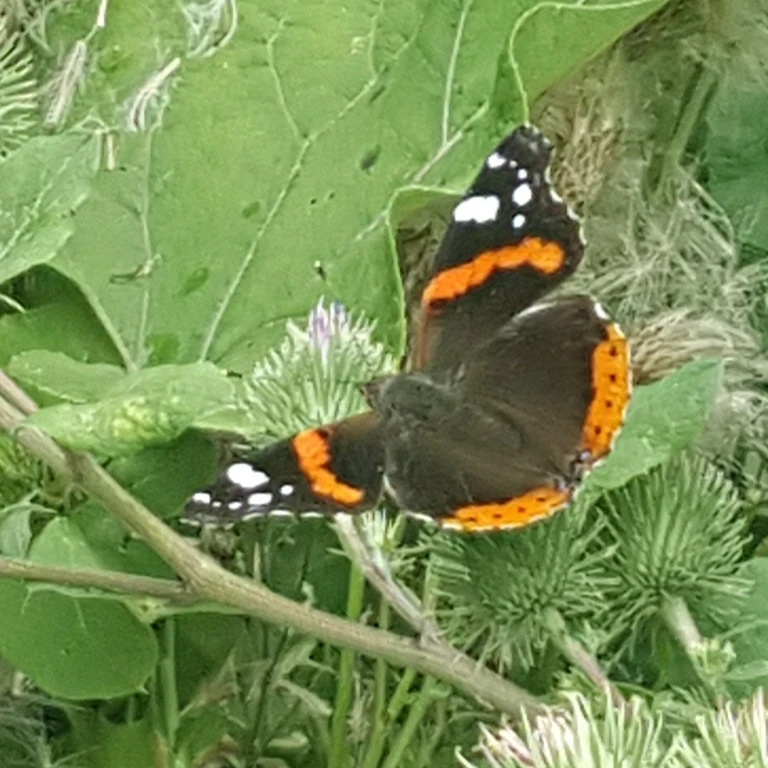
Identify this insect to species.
Vanessa atalanta
